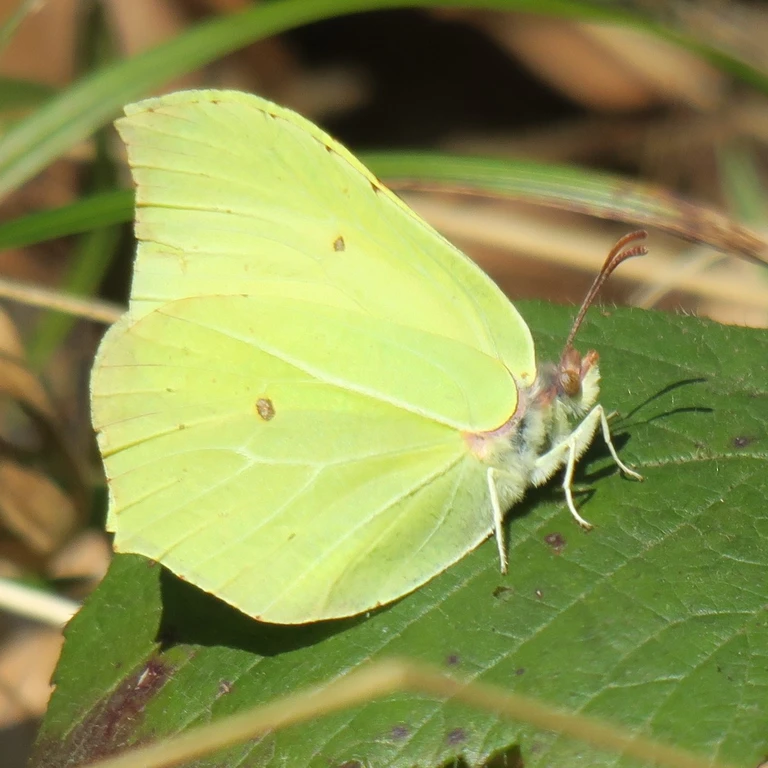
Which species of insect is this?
Gonepteryx rhamni
